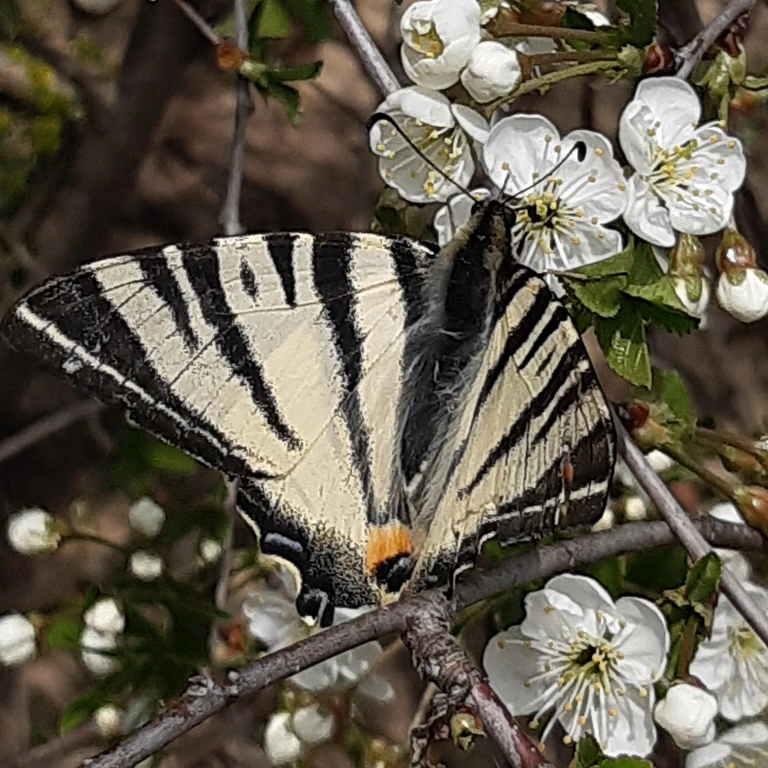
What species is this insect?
Iphiclides podalirius
